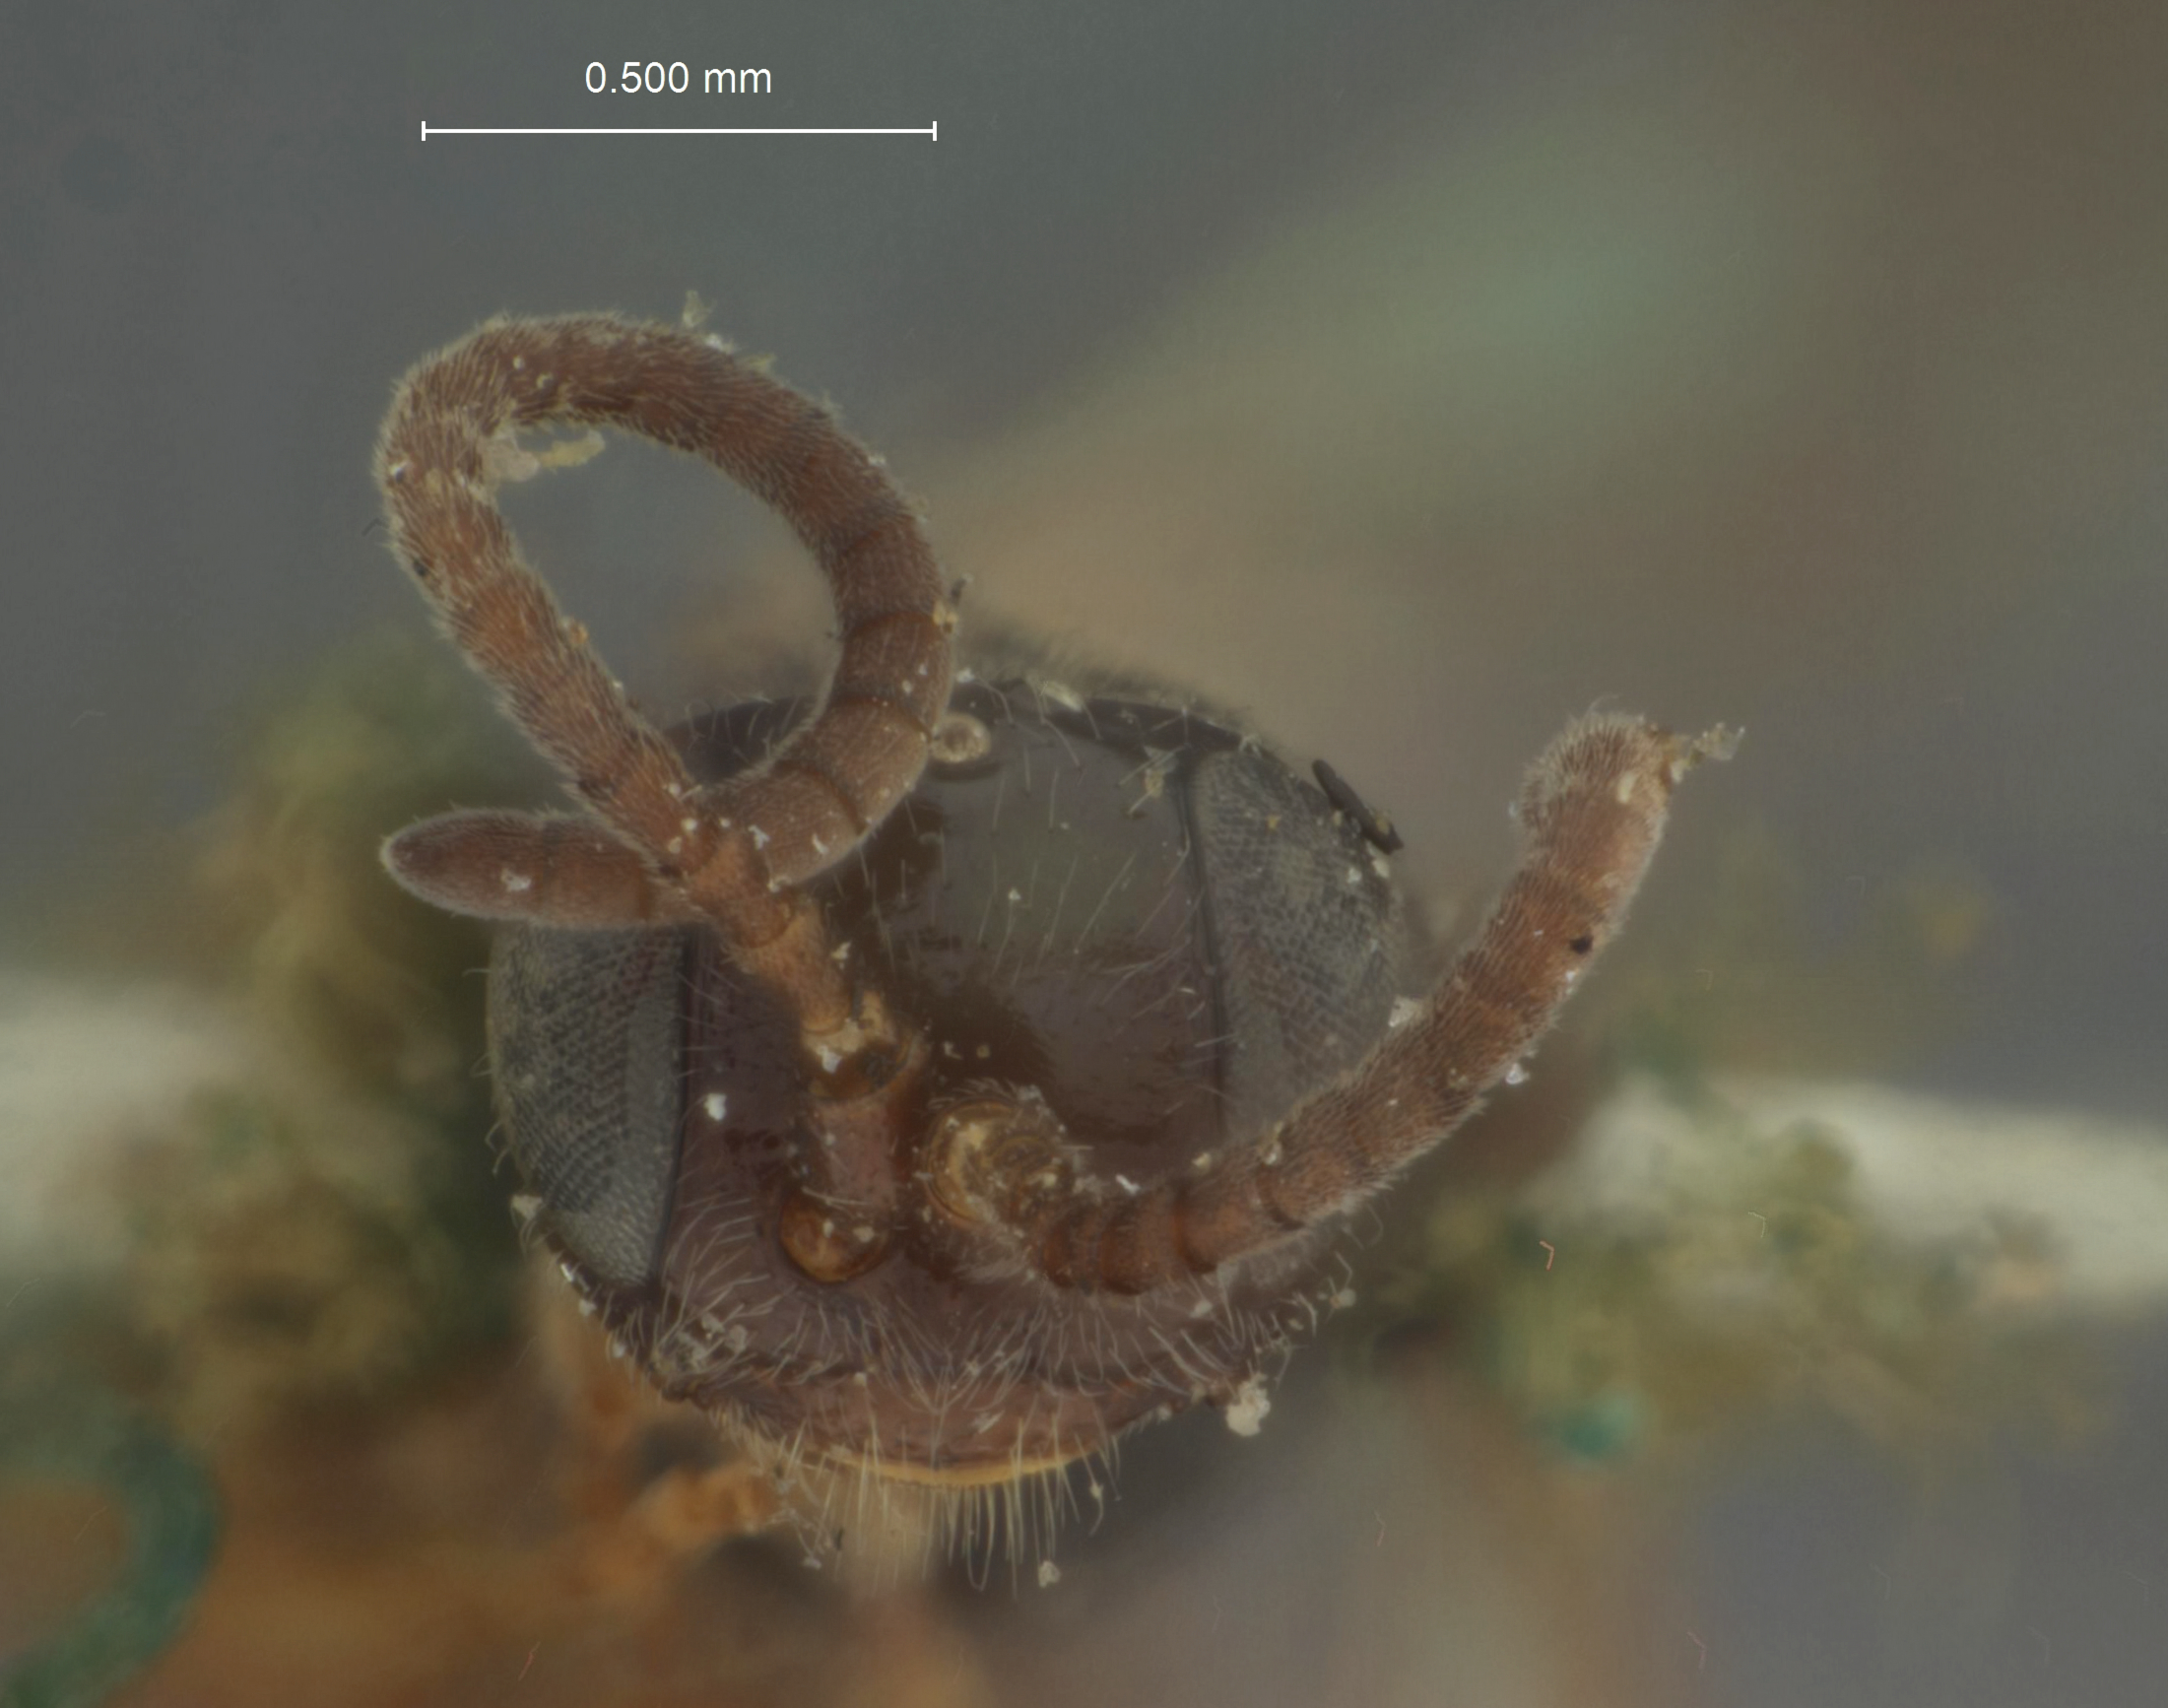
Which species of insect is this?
Eriplatys sitkensis
